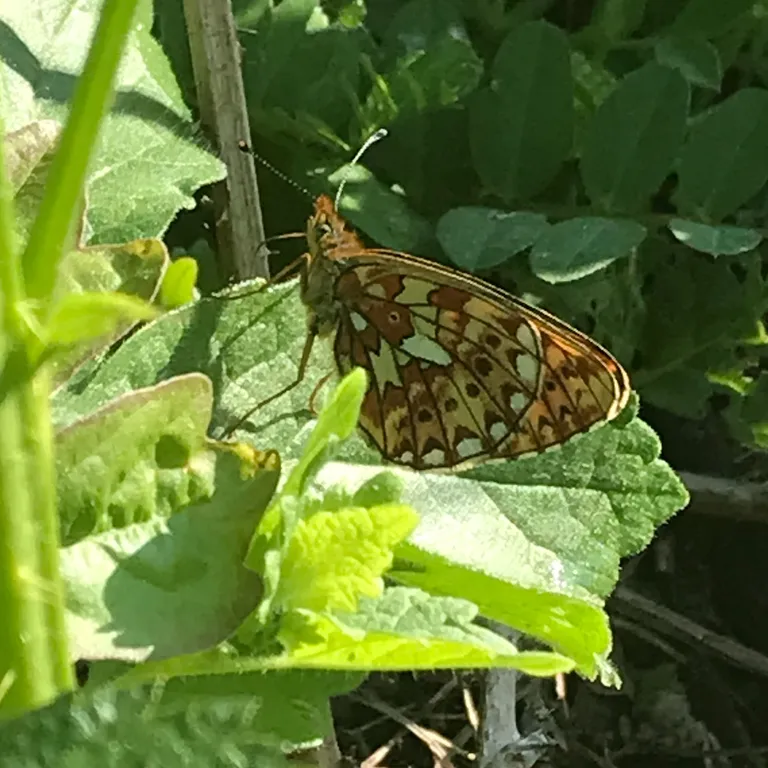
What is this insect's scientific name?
Boloria euphrosyne (also Clossiana euphrosyne)
